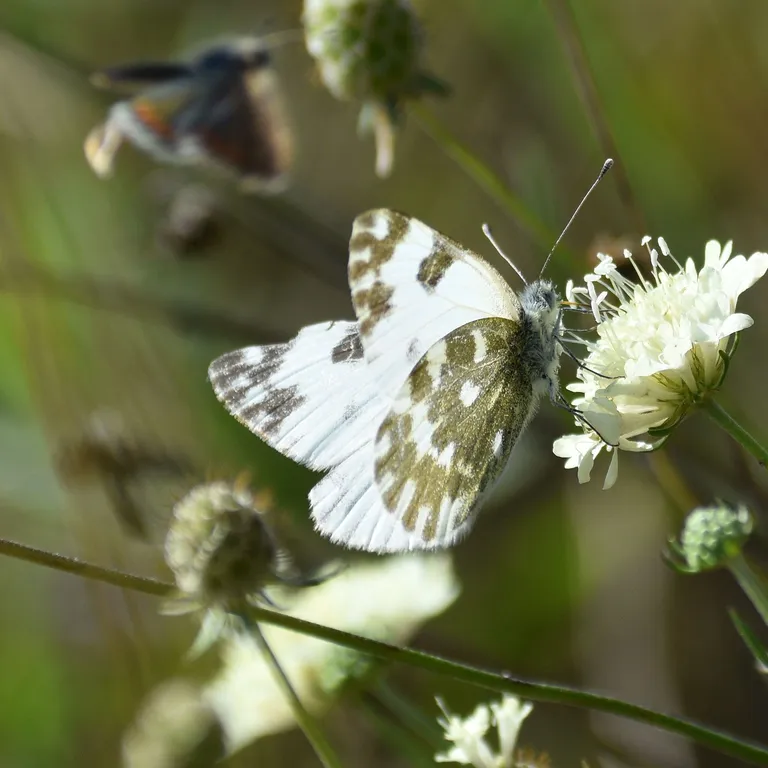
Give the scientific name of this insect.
Pontia edusa
